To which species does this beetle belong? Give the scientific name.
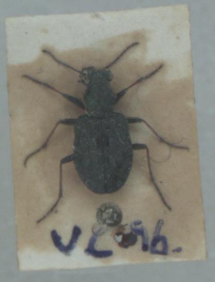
Elaphrus riparius
